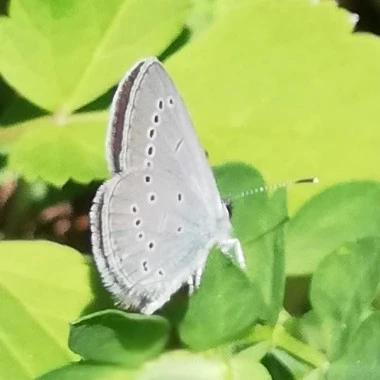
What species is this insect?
Cupido minimus
